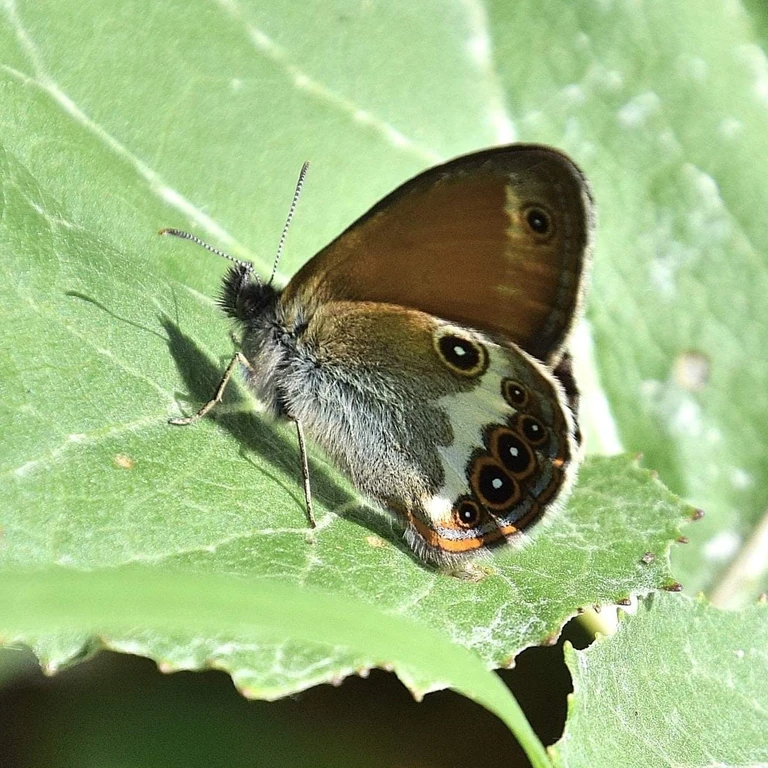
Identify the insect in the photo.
Coenonympha arcania
